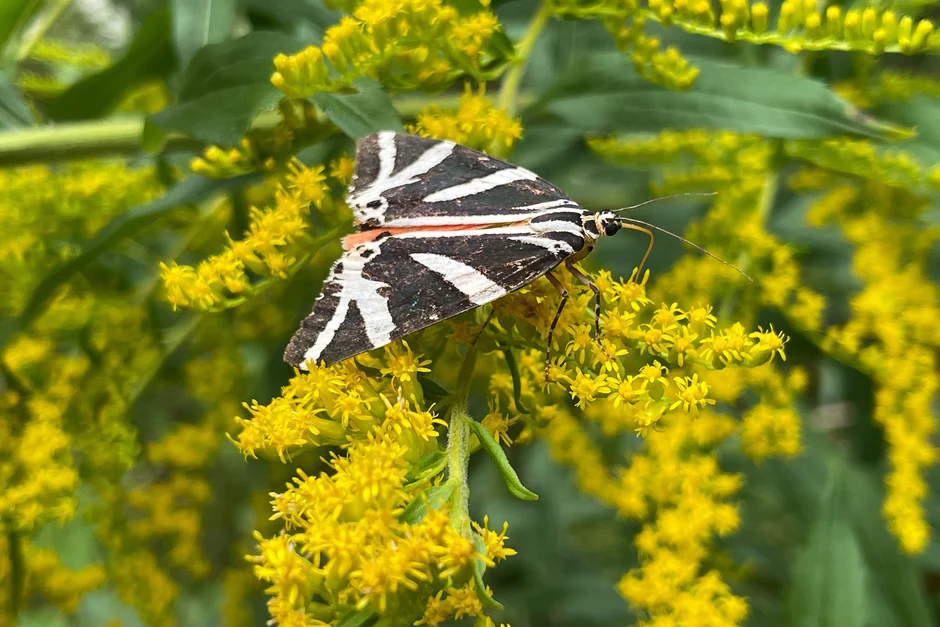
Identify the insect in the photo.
Euplagia quadripunctaria
